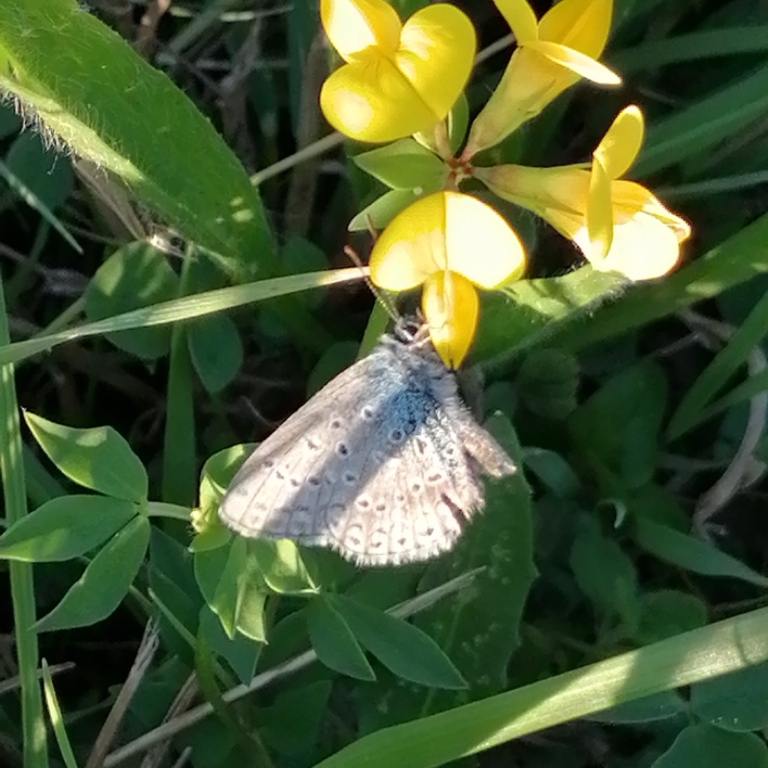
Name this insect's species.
Polyommatus icarus
